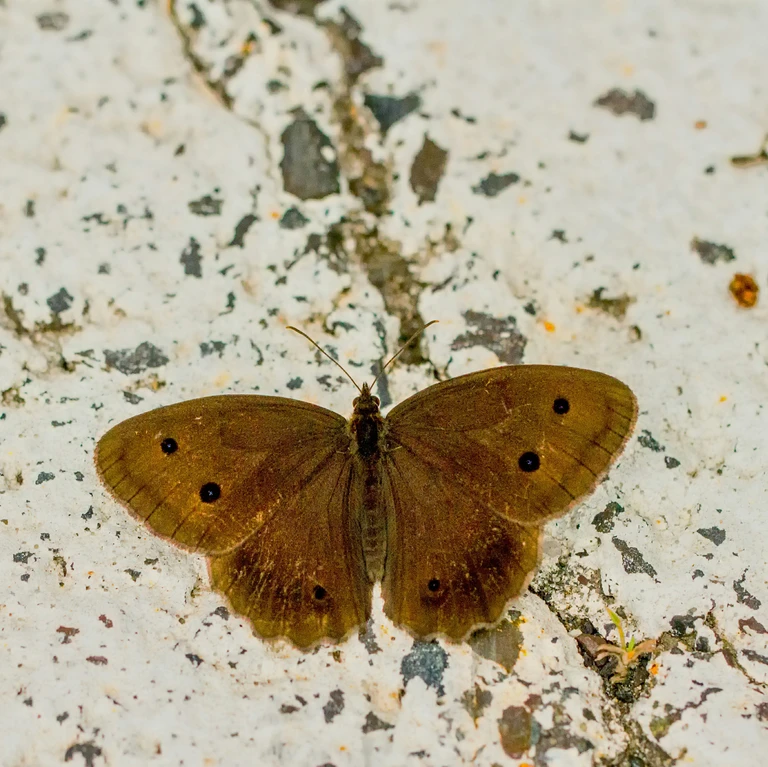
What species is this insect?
Minois dryas
